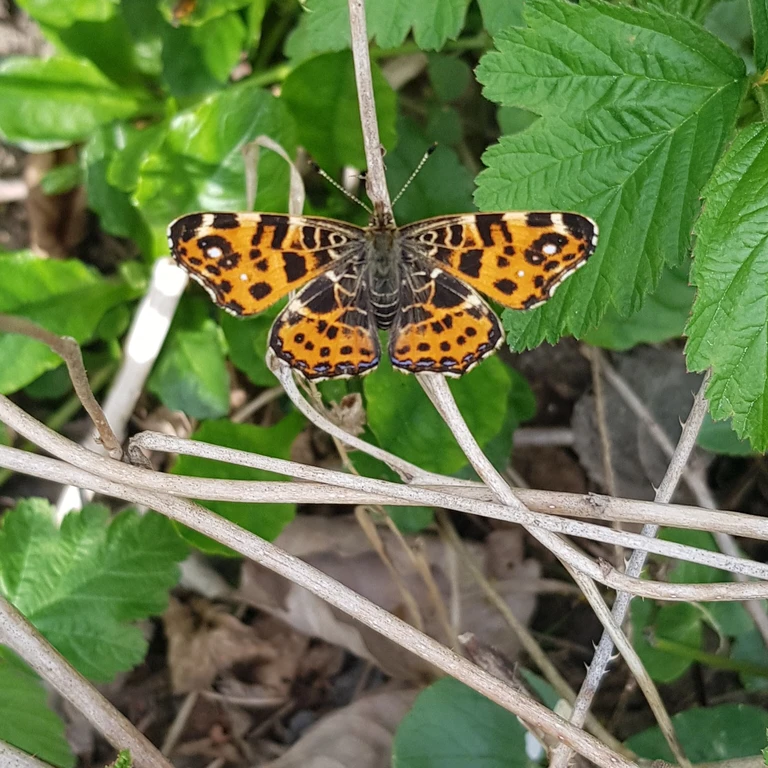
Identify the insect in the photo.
Araschnia levana
